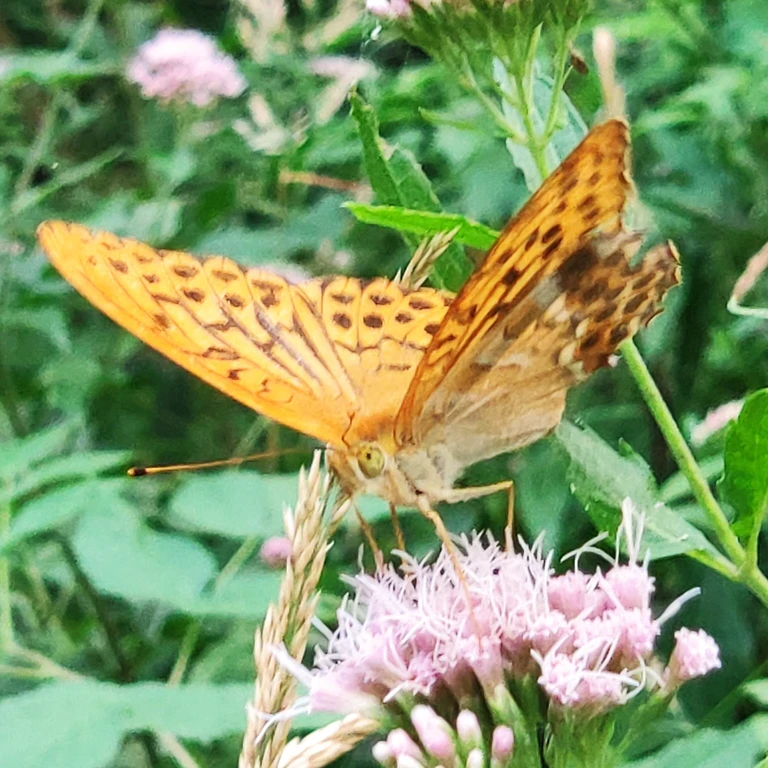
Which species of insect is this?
Argynnis paphia
